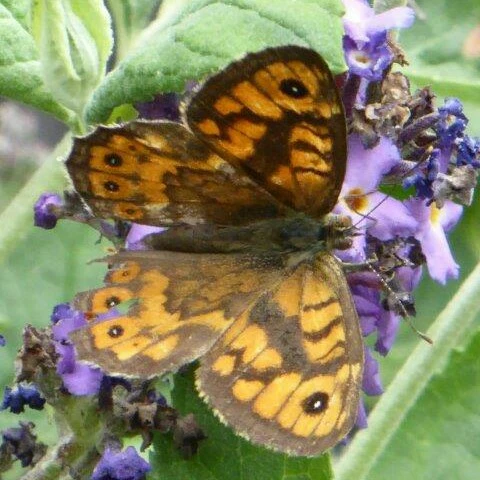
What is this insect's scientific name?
Lasiommata megera (also Pararge megera)
